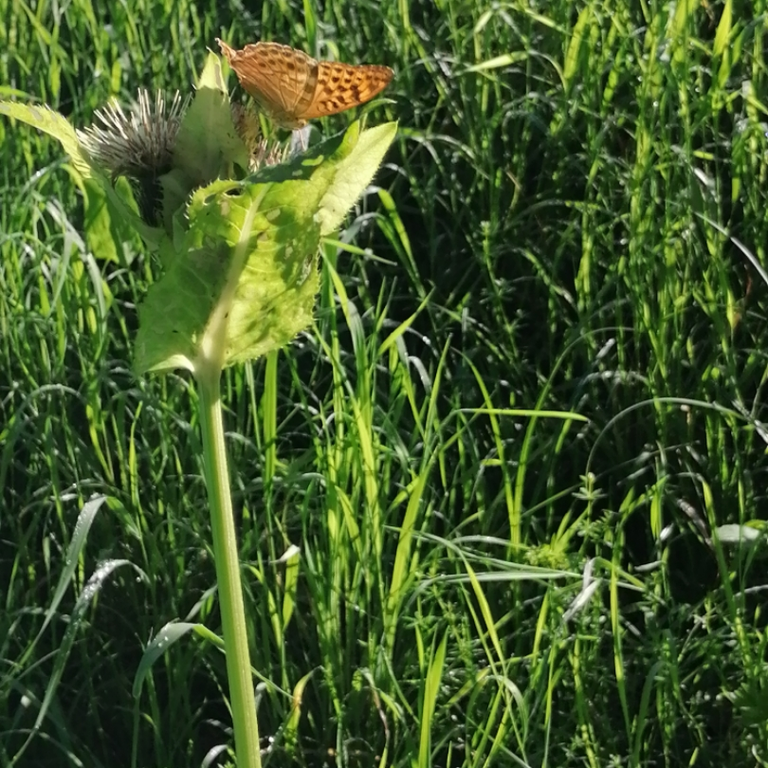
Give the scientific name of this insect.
Argynnis paphia
